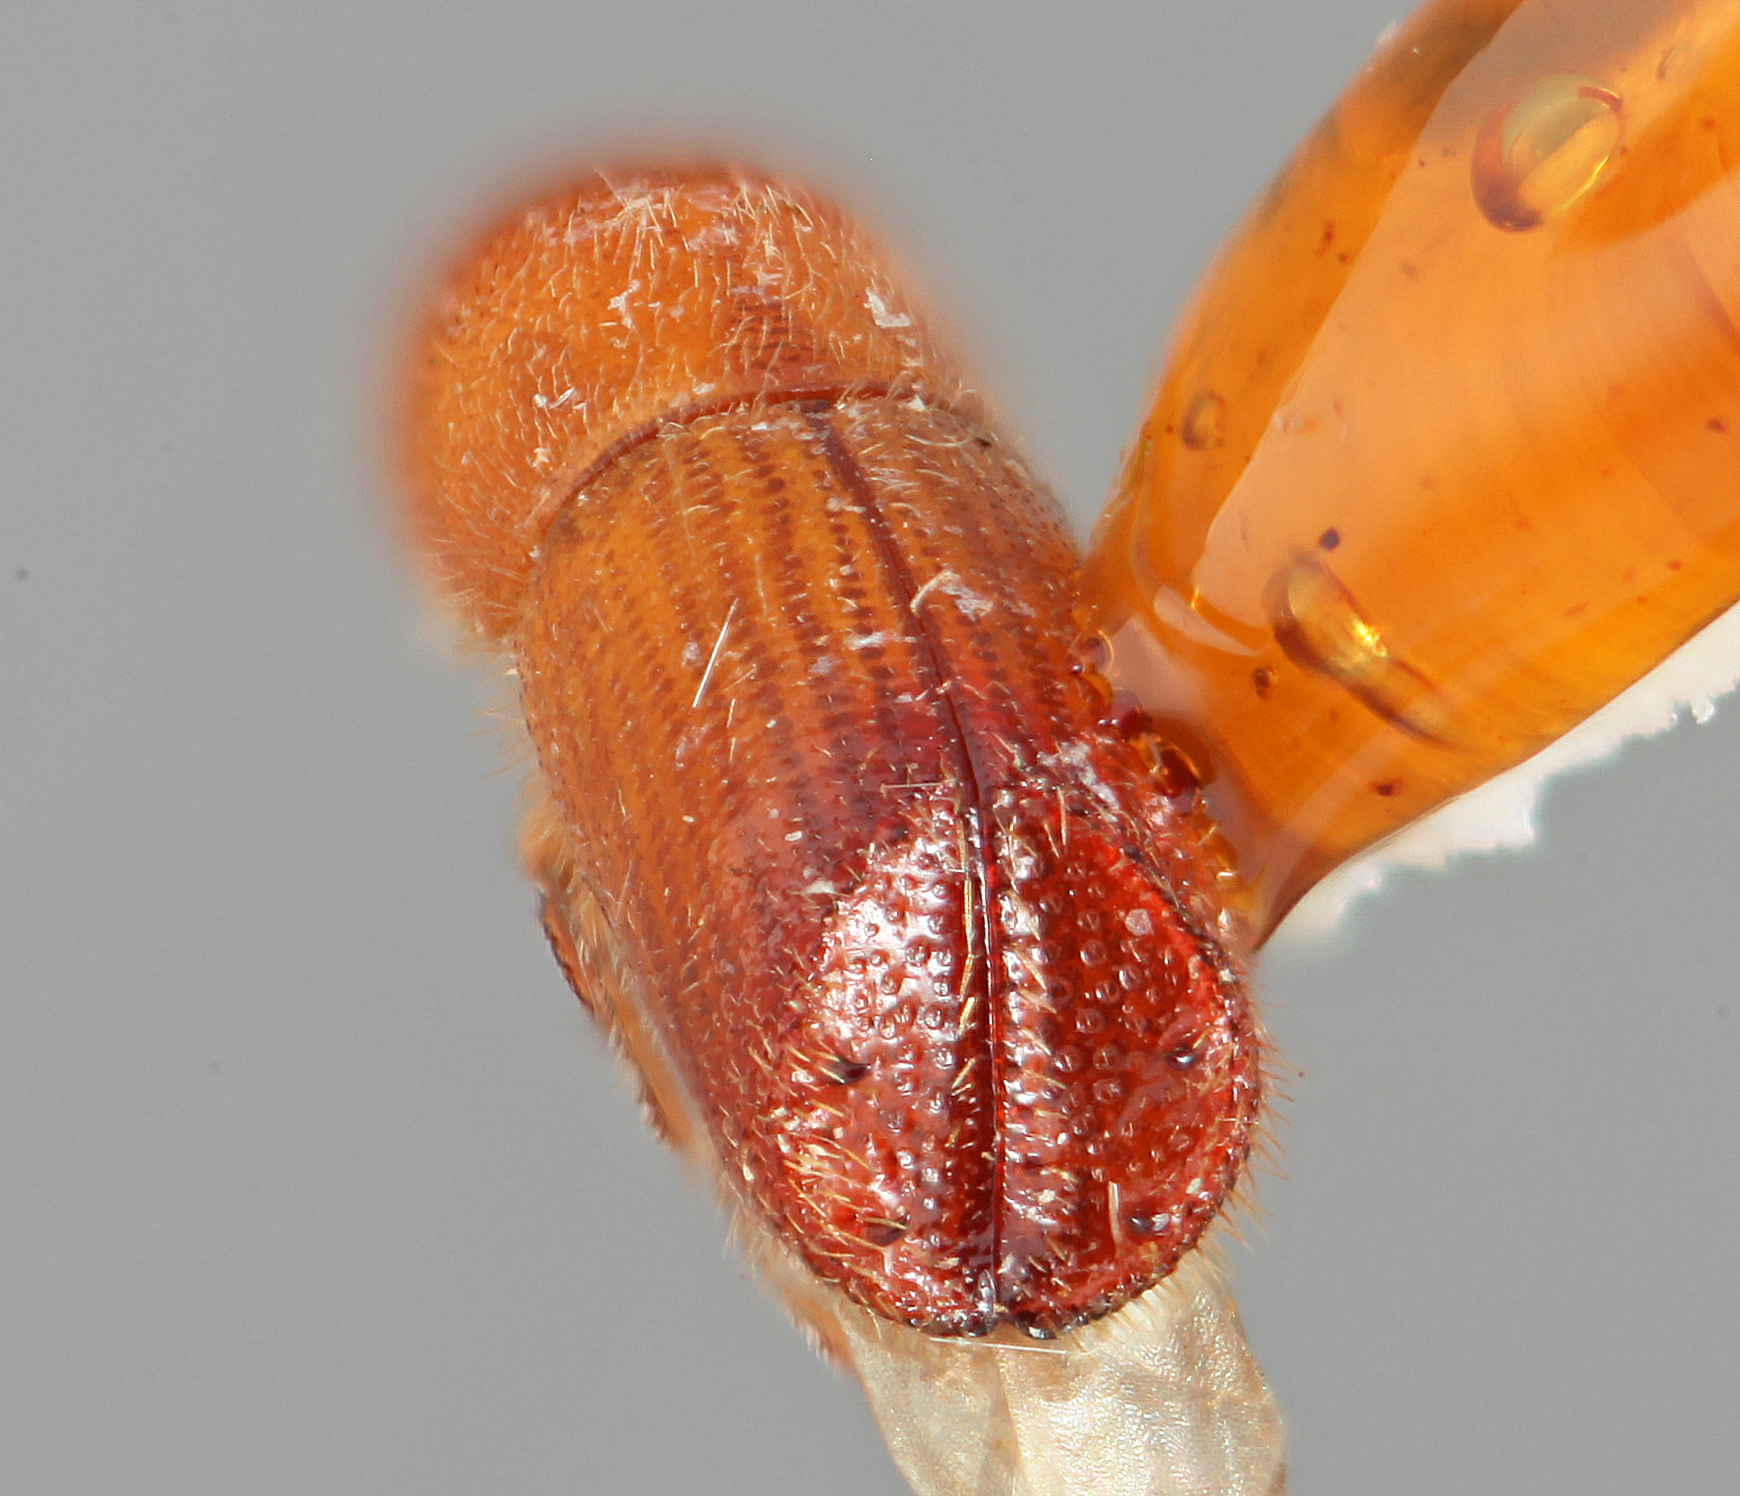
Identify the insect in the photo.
Premnobius quadridens
